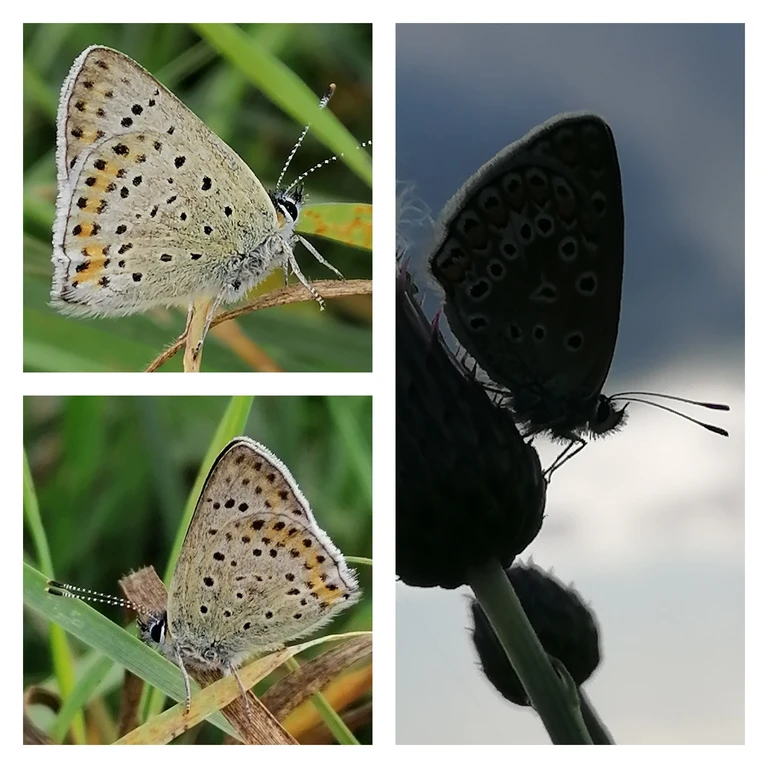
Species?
Lycaena tityrus (also Loweia tityrus)
